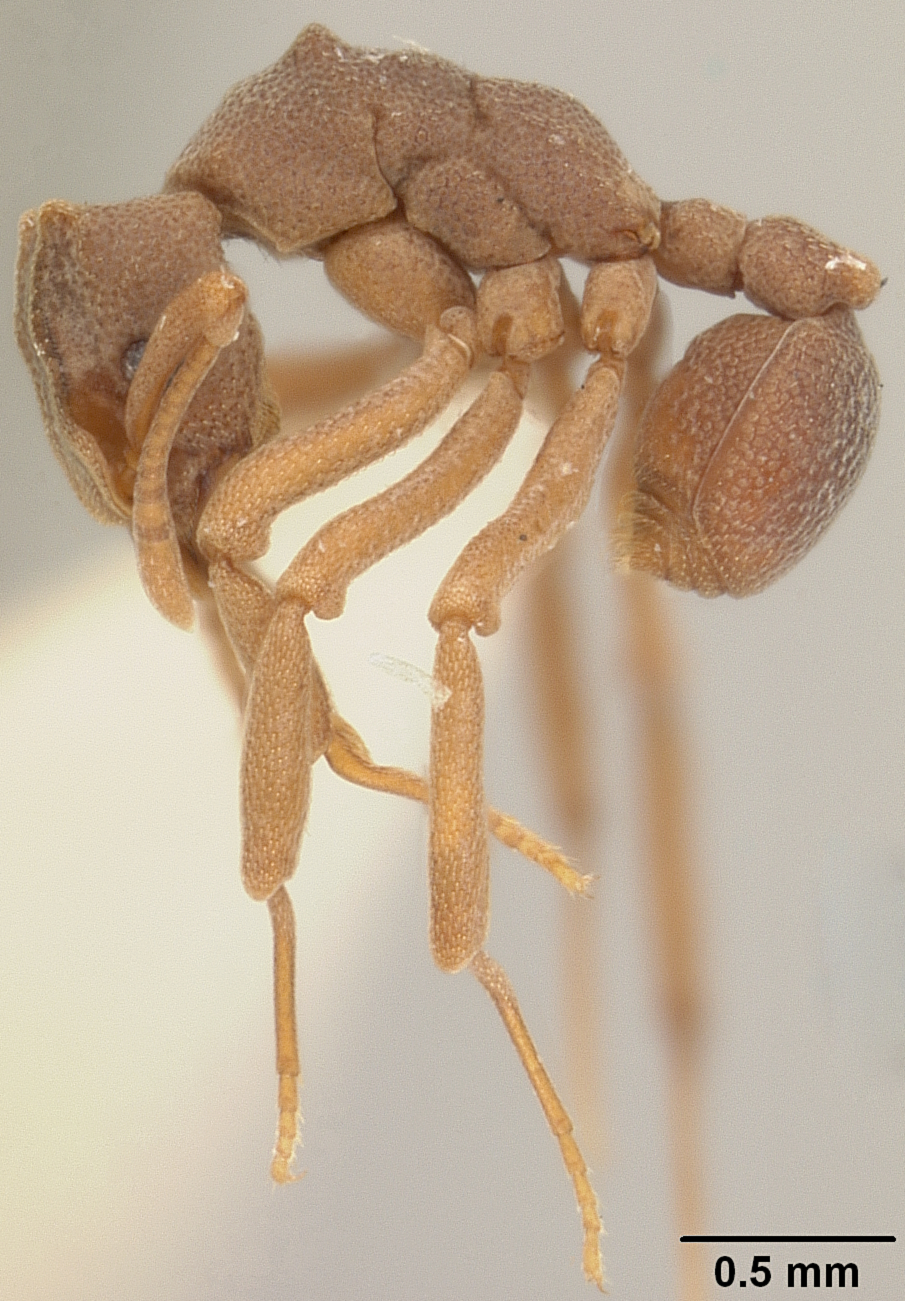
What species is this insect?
Cyphomyrmex muelleri
